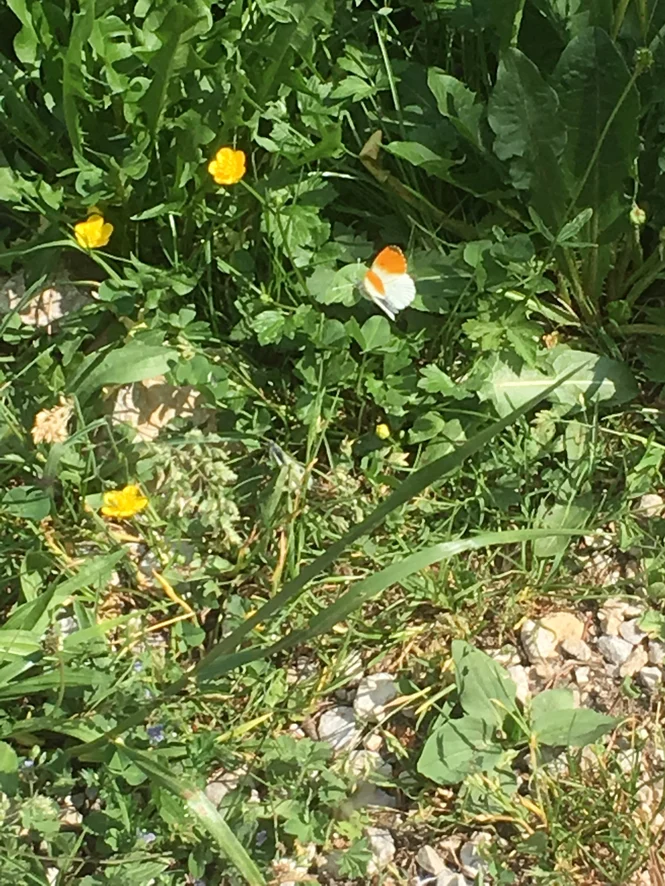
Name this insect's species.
Anthocharis cardamines
